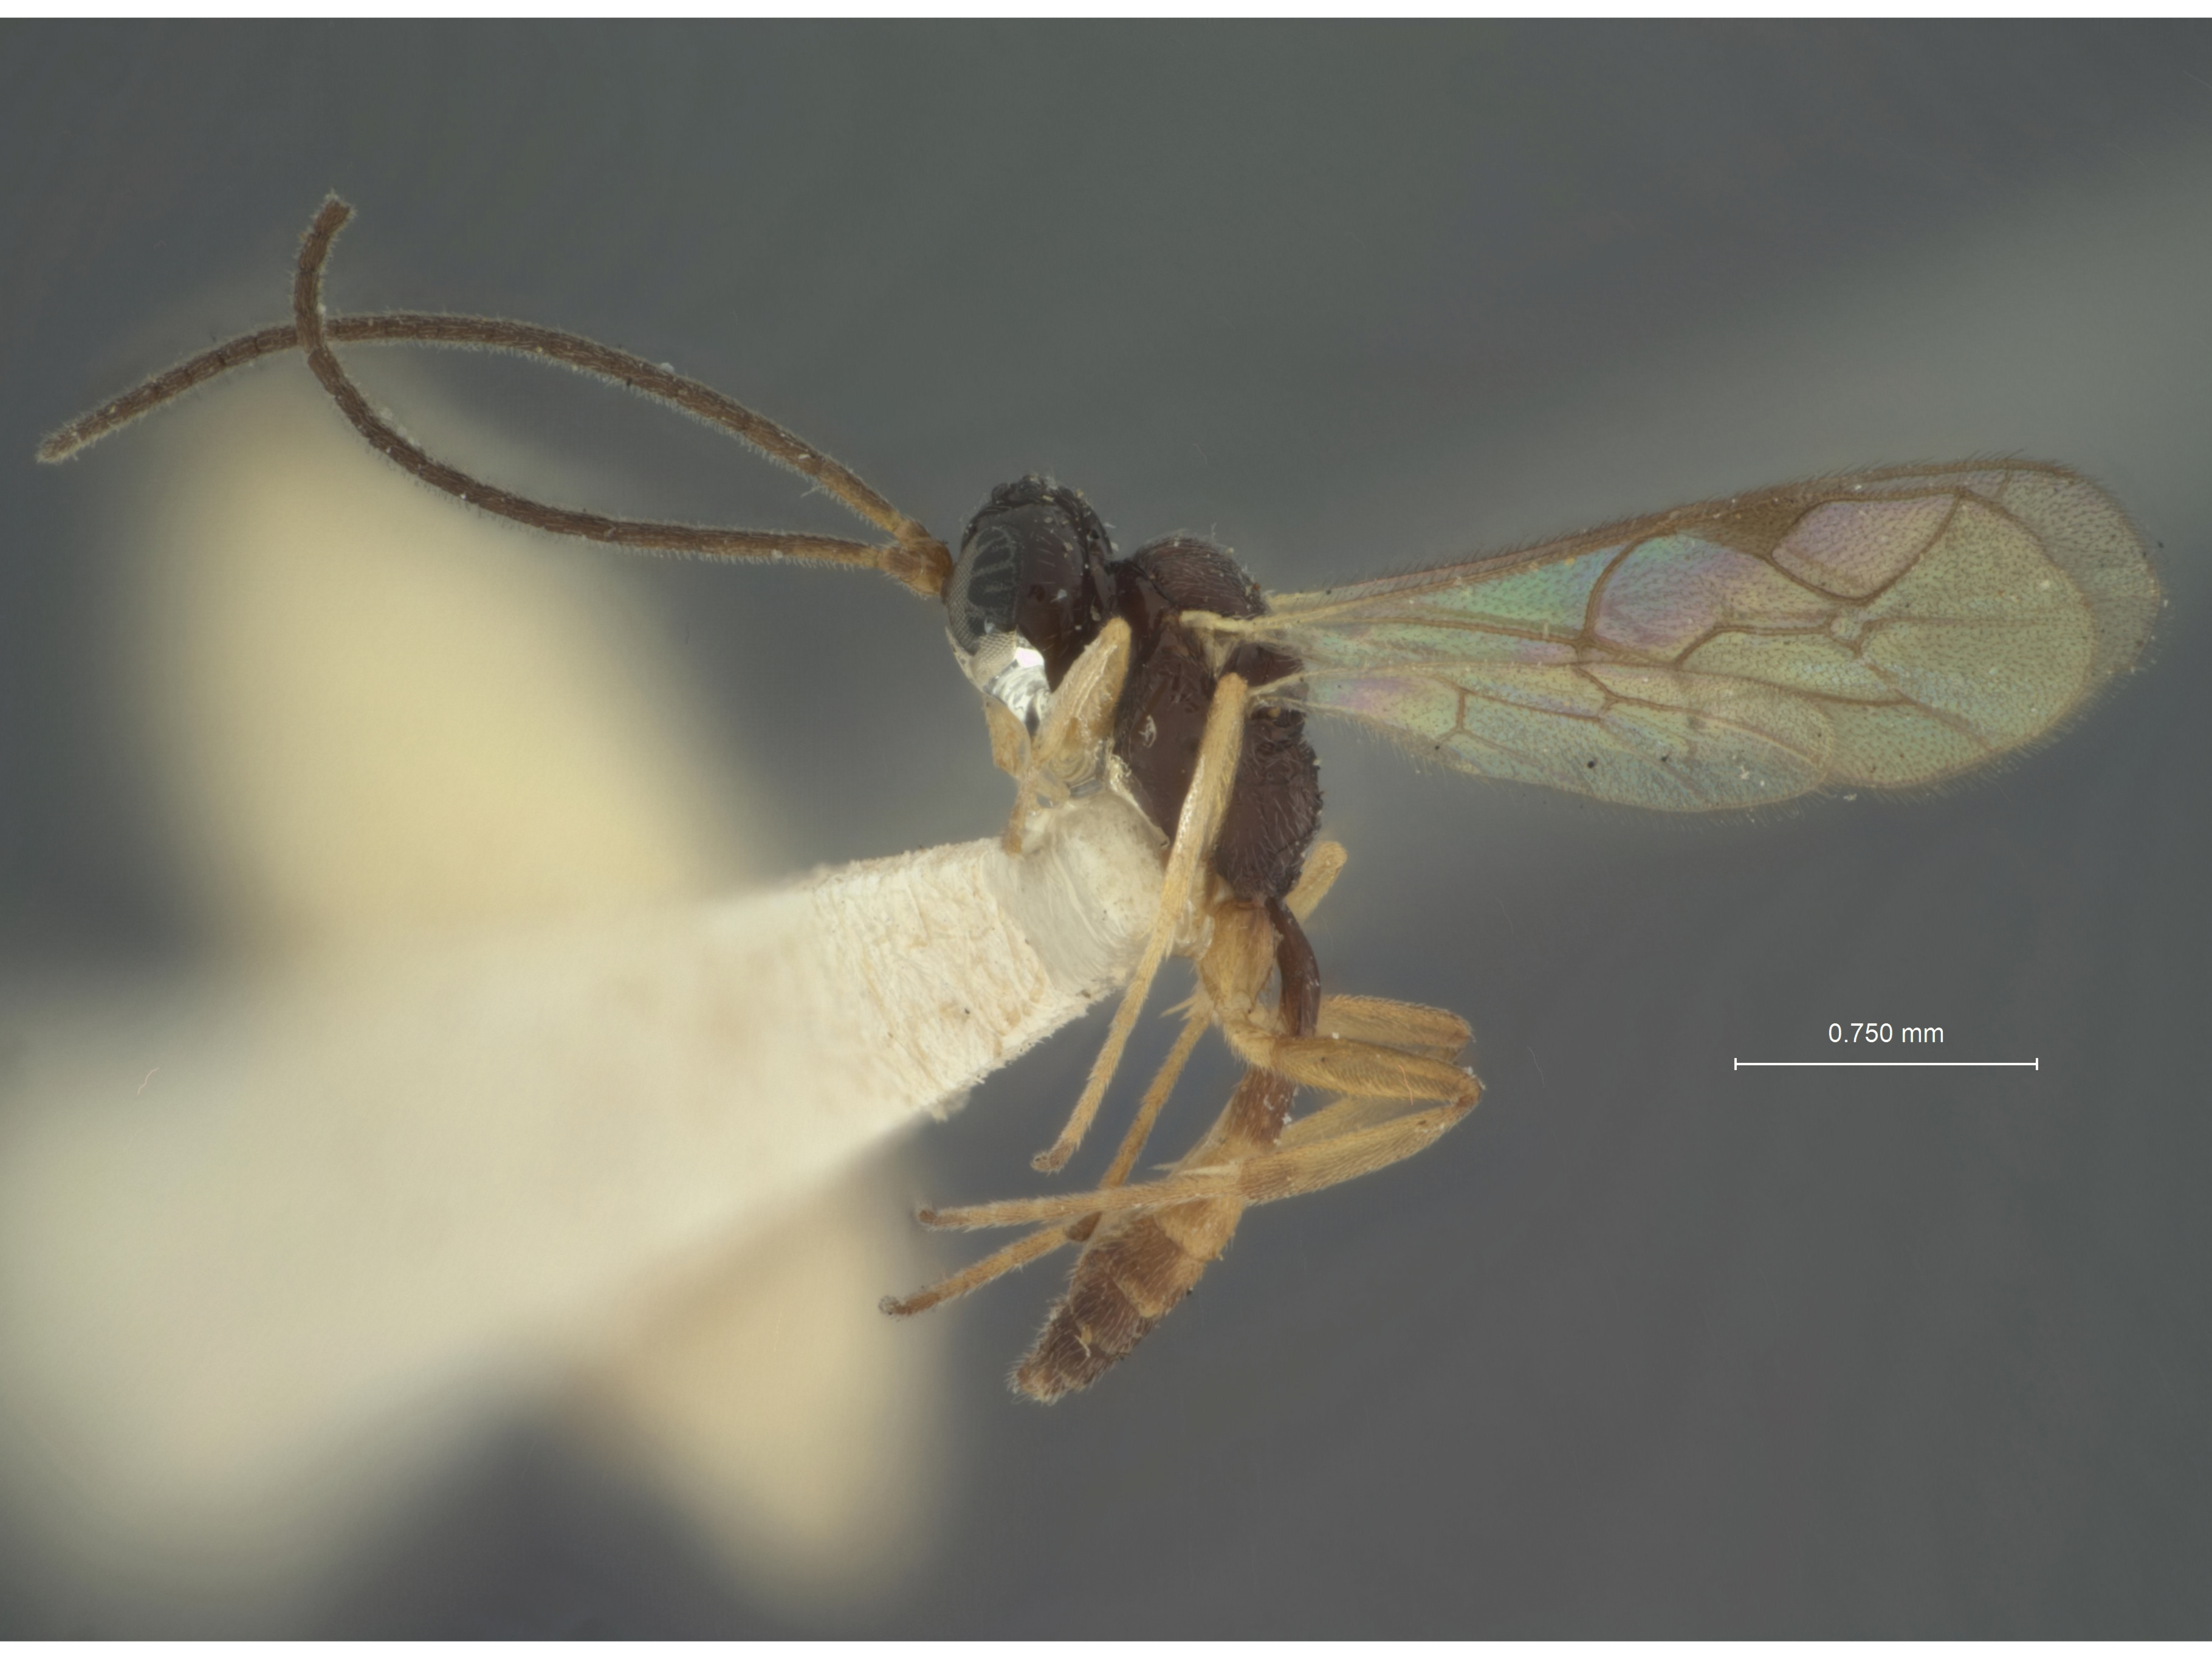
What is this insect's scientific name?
Acrolyta empretiae
